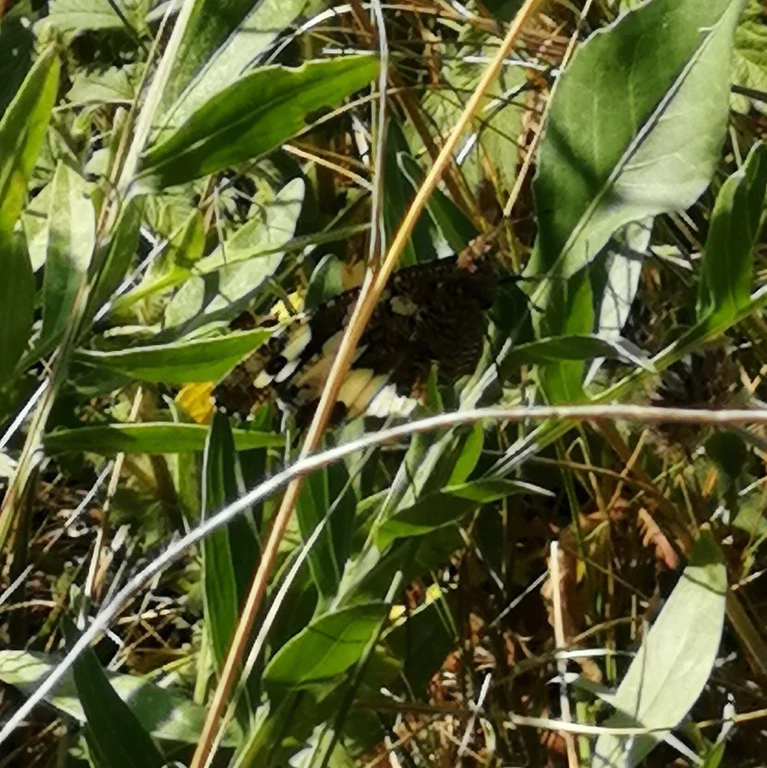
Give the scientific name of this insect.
Brintesia circe
